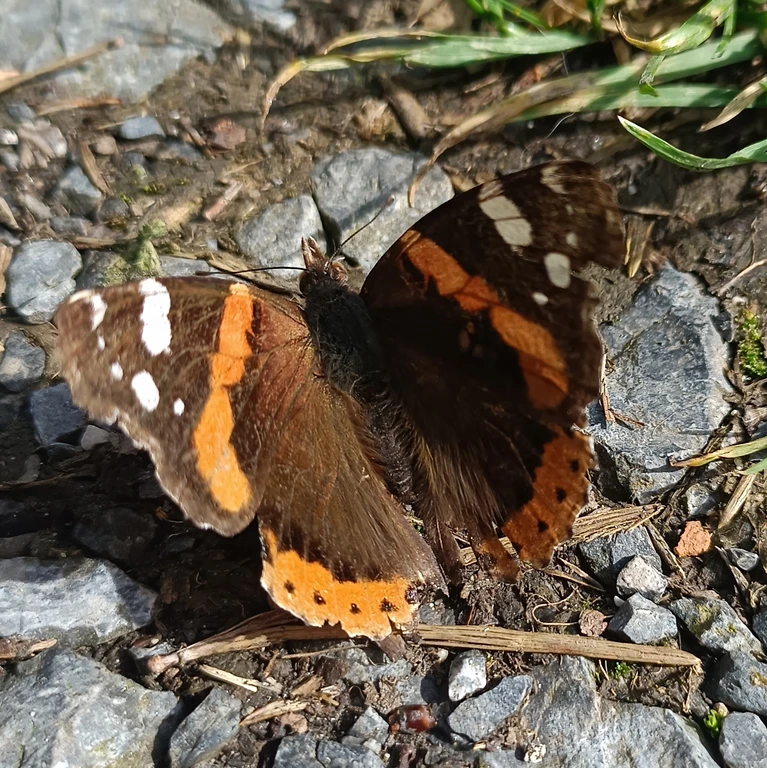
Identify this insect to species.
Vanessa atalanta
